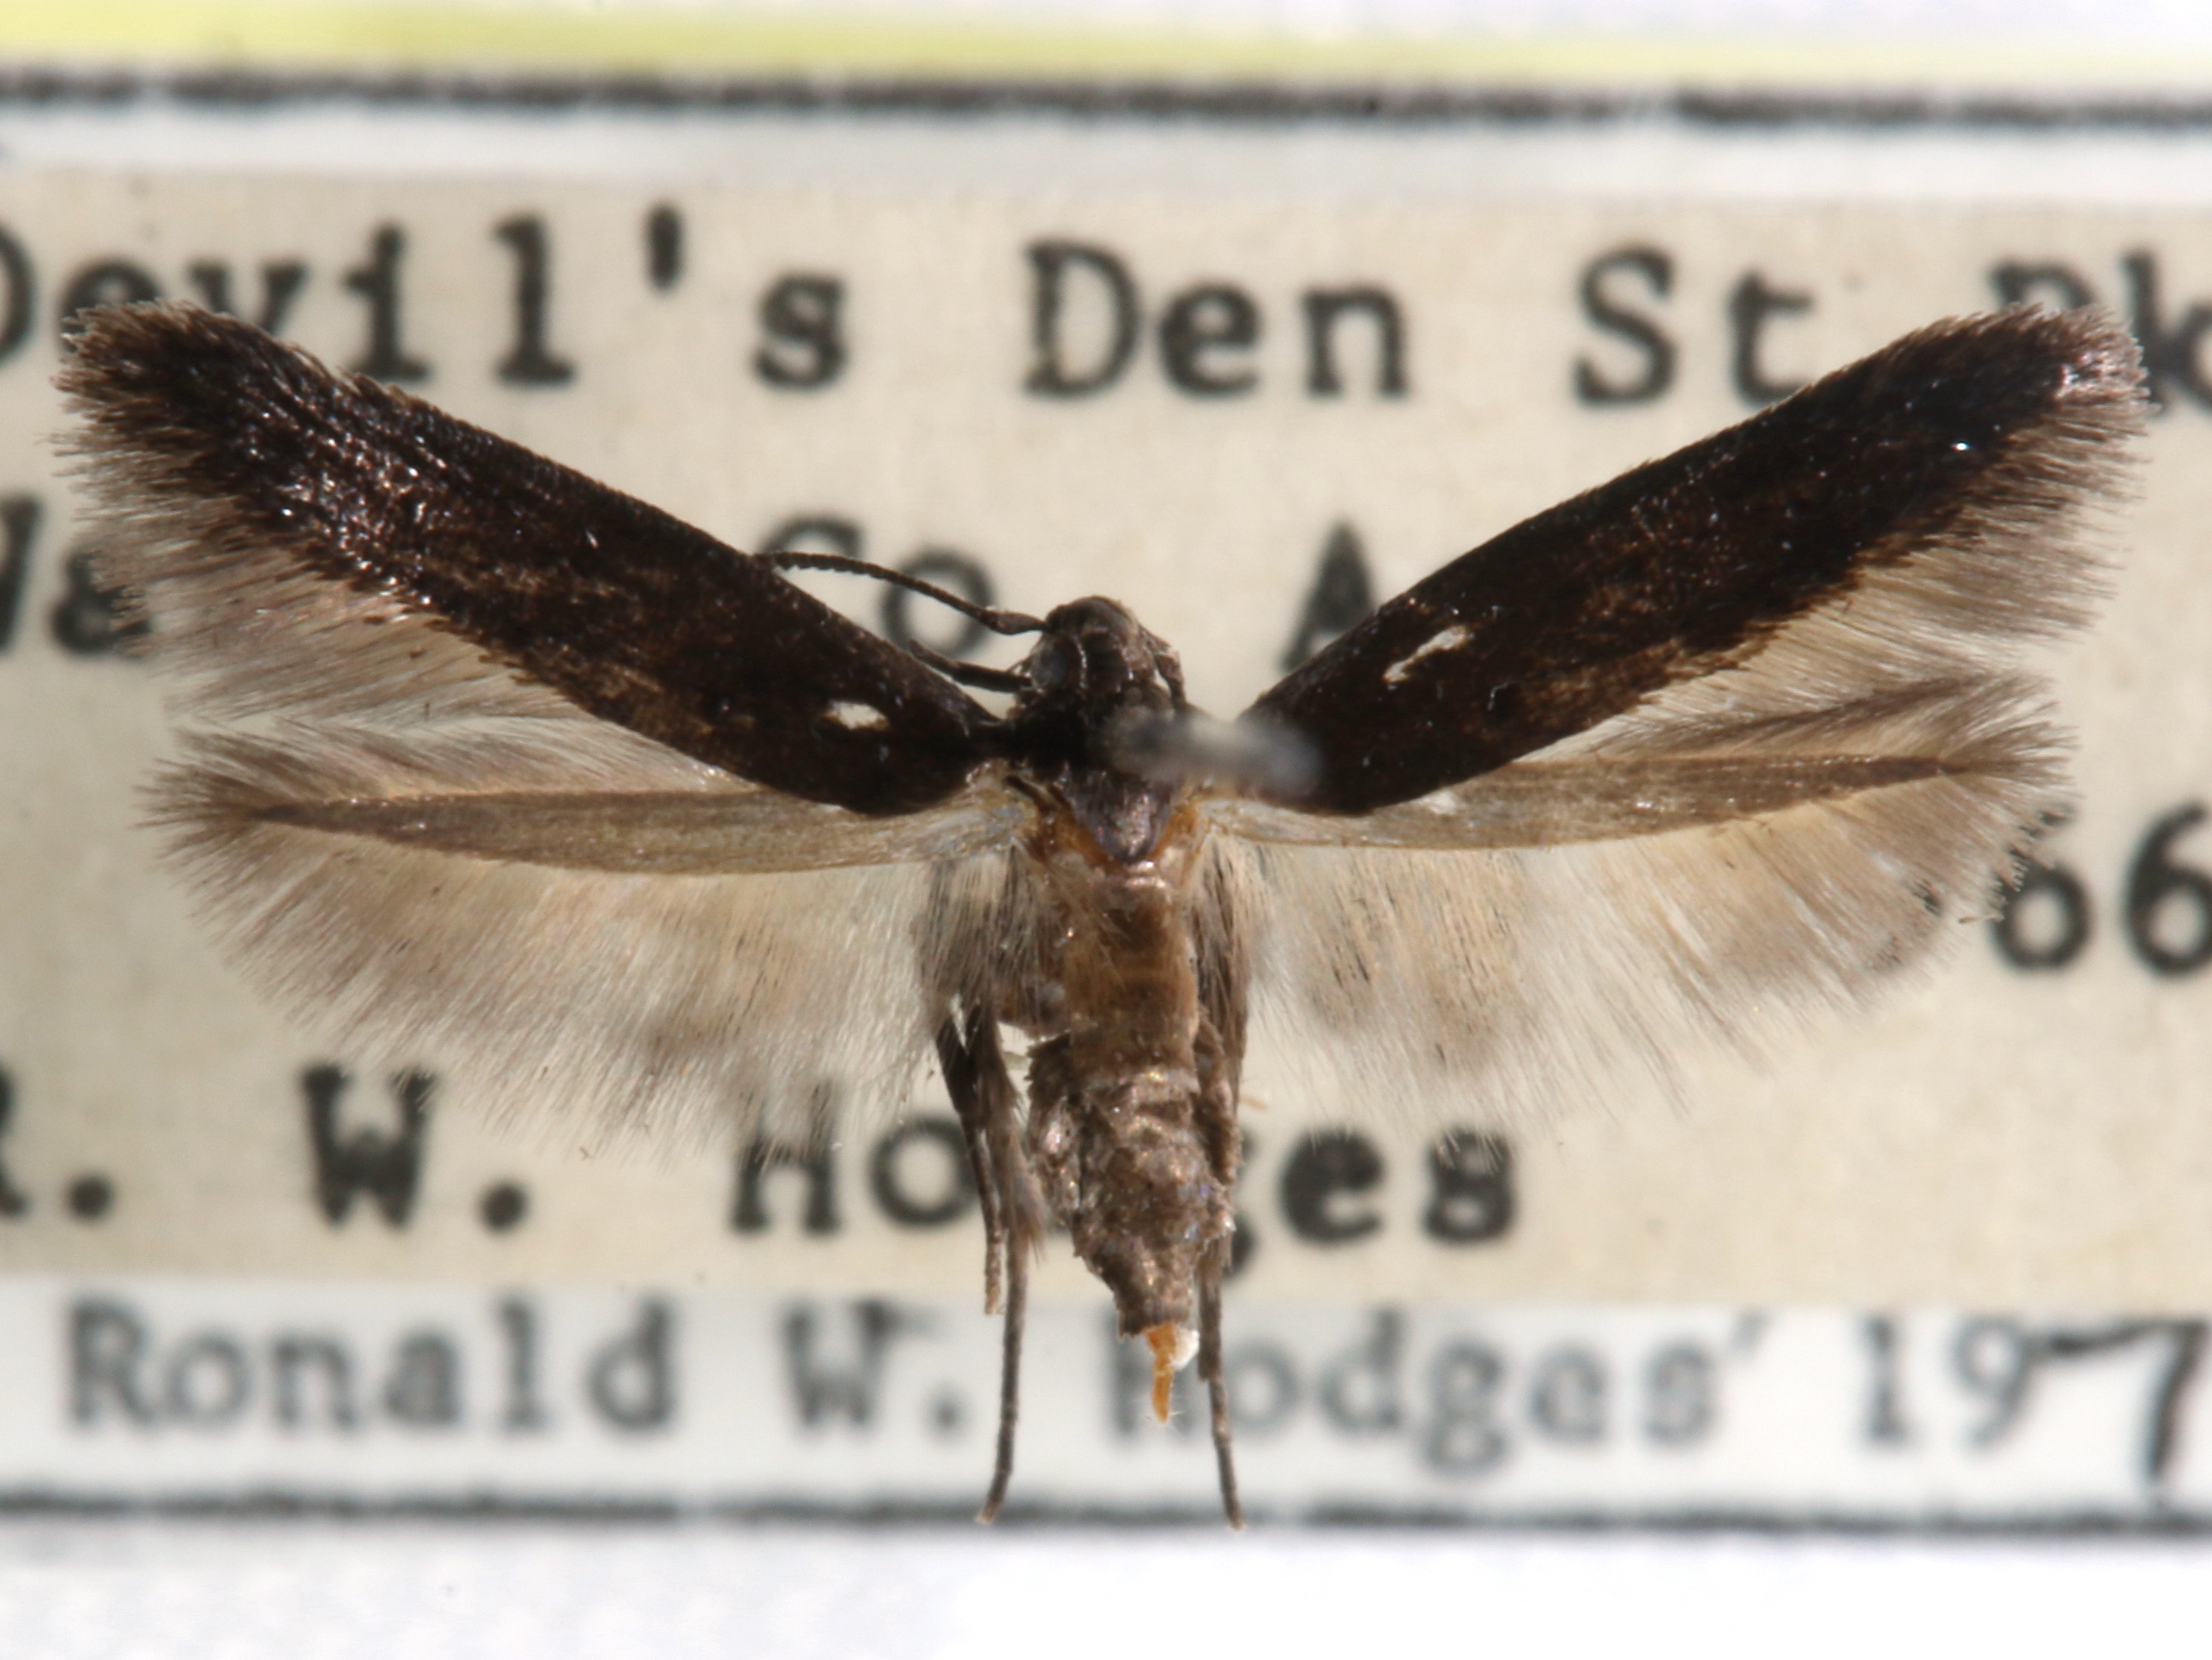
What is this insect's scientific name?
Walshia particornella
